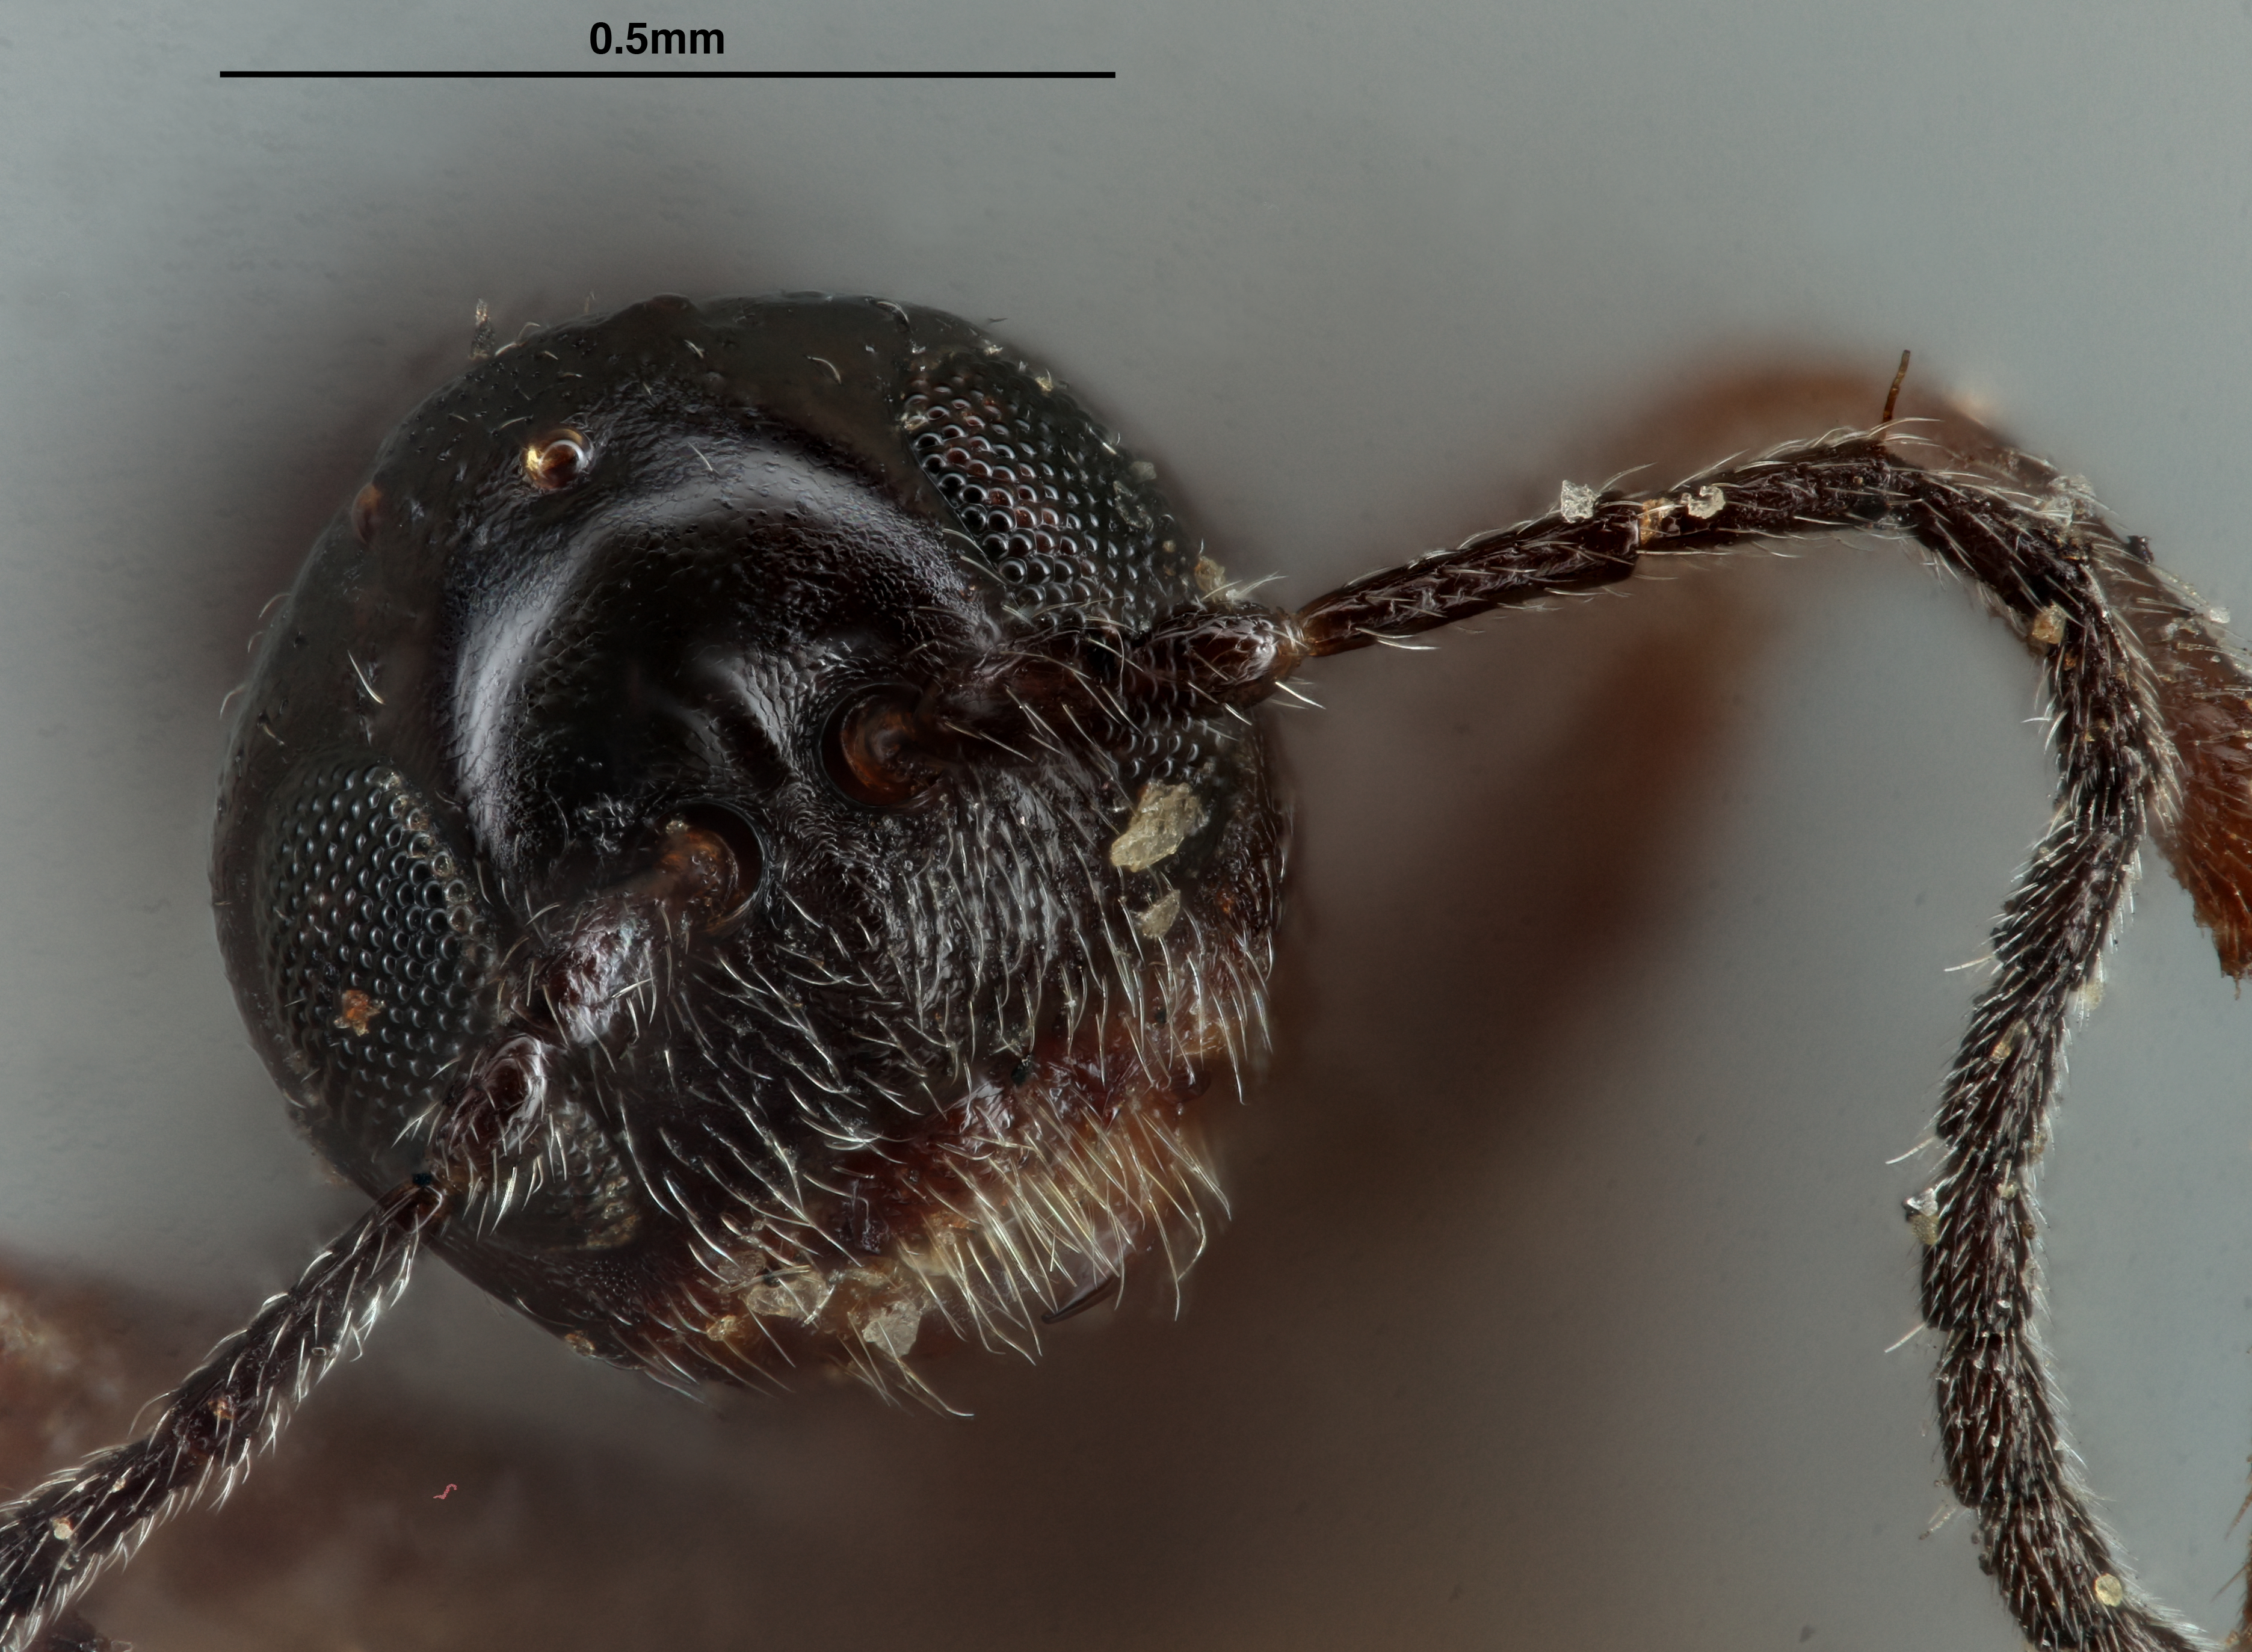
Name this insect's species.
Xystoteras volutellae
